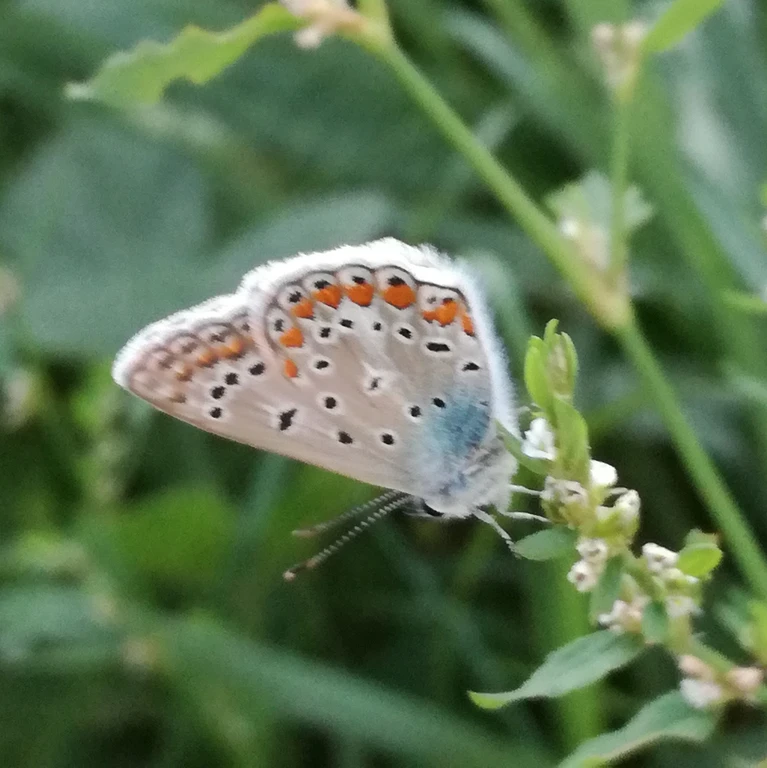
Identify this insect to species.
Polyommatus icarus
